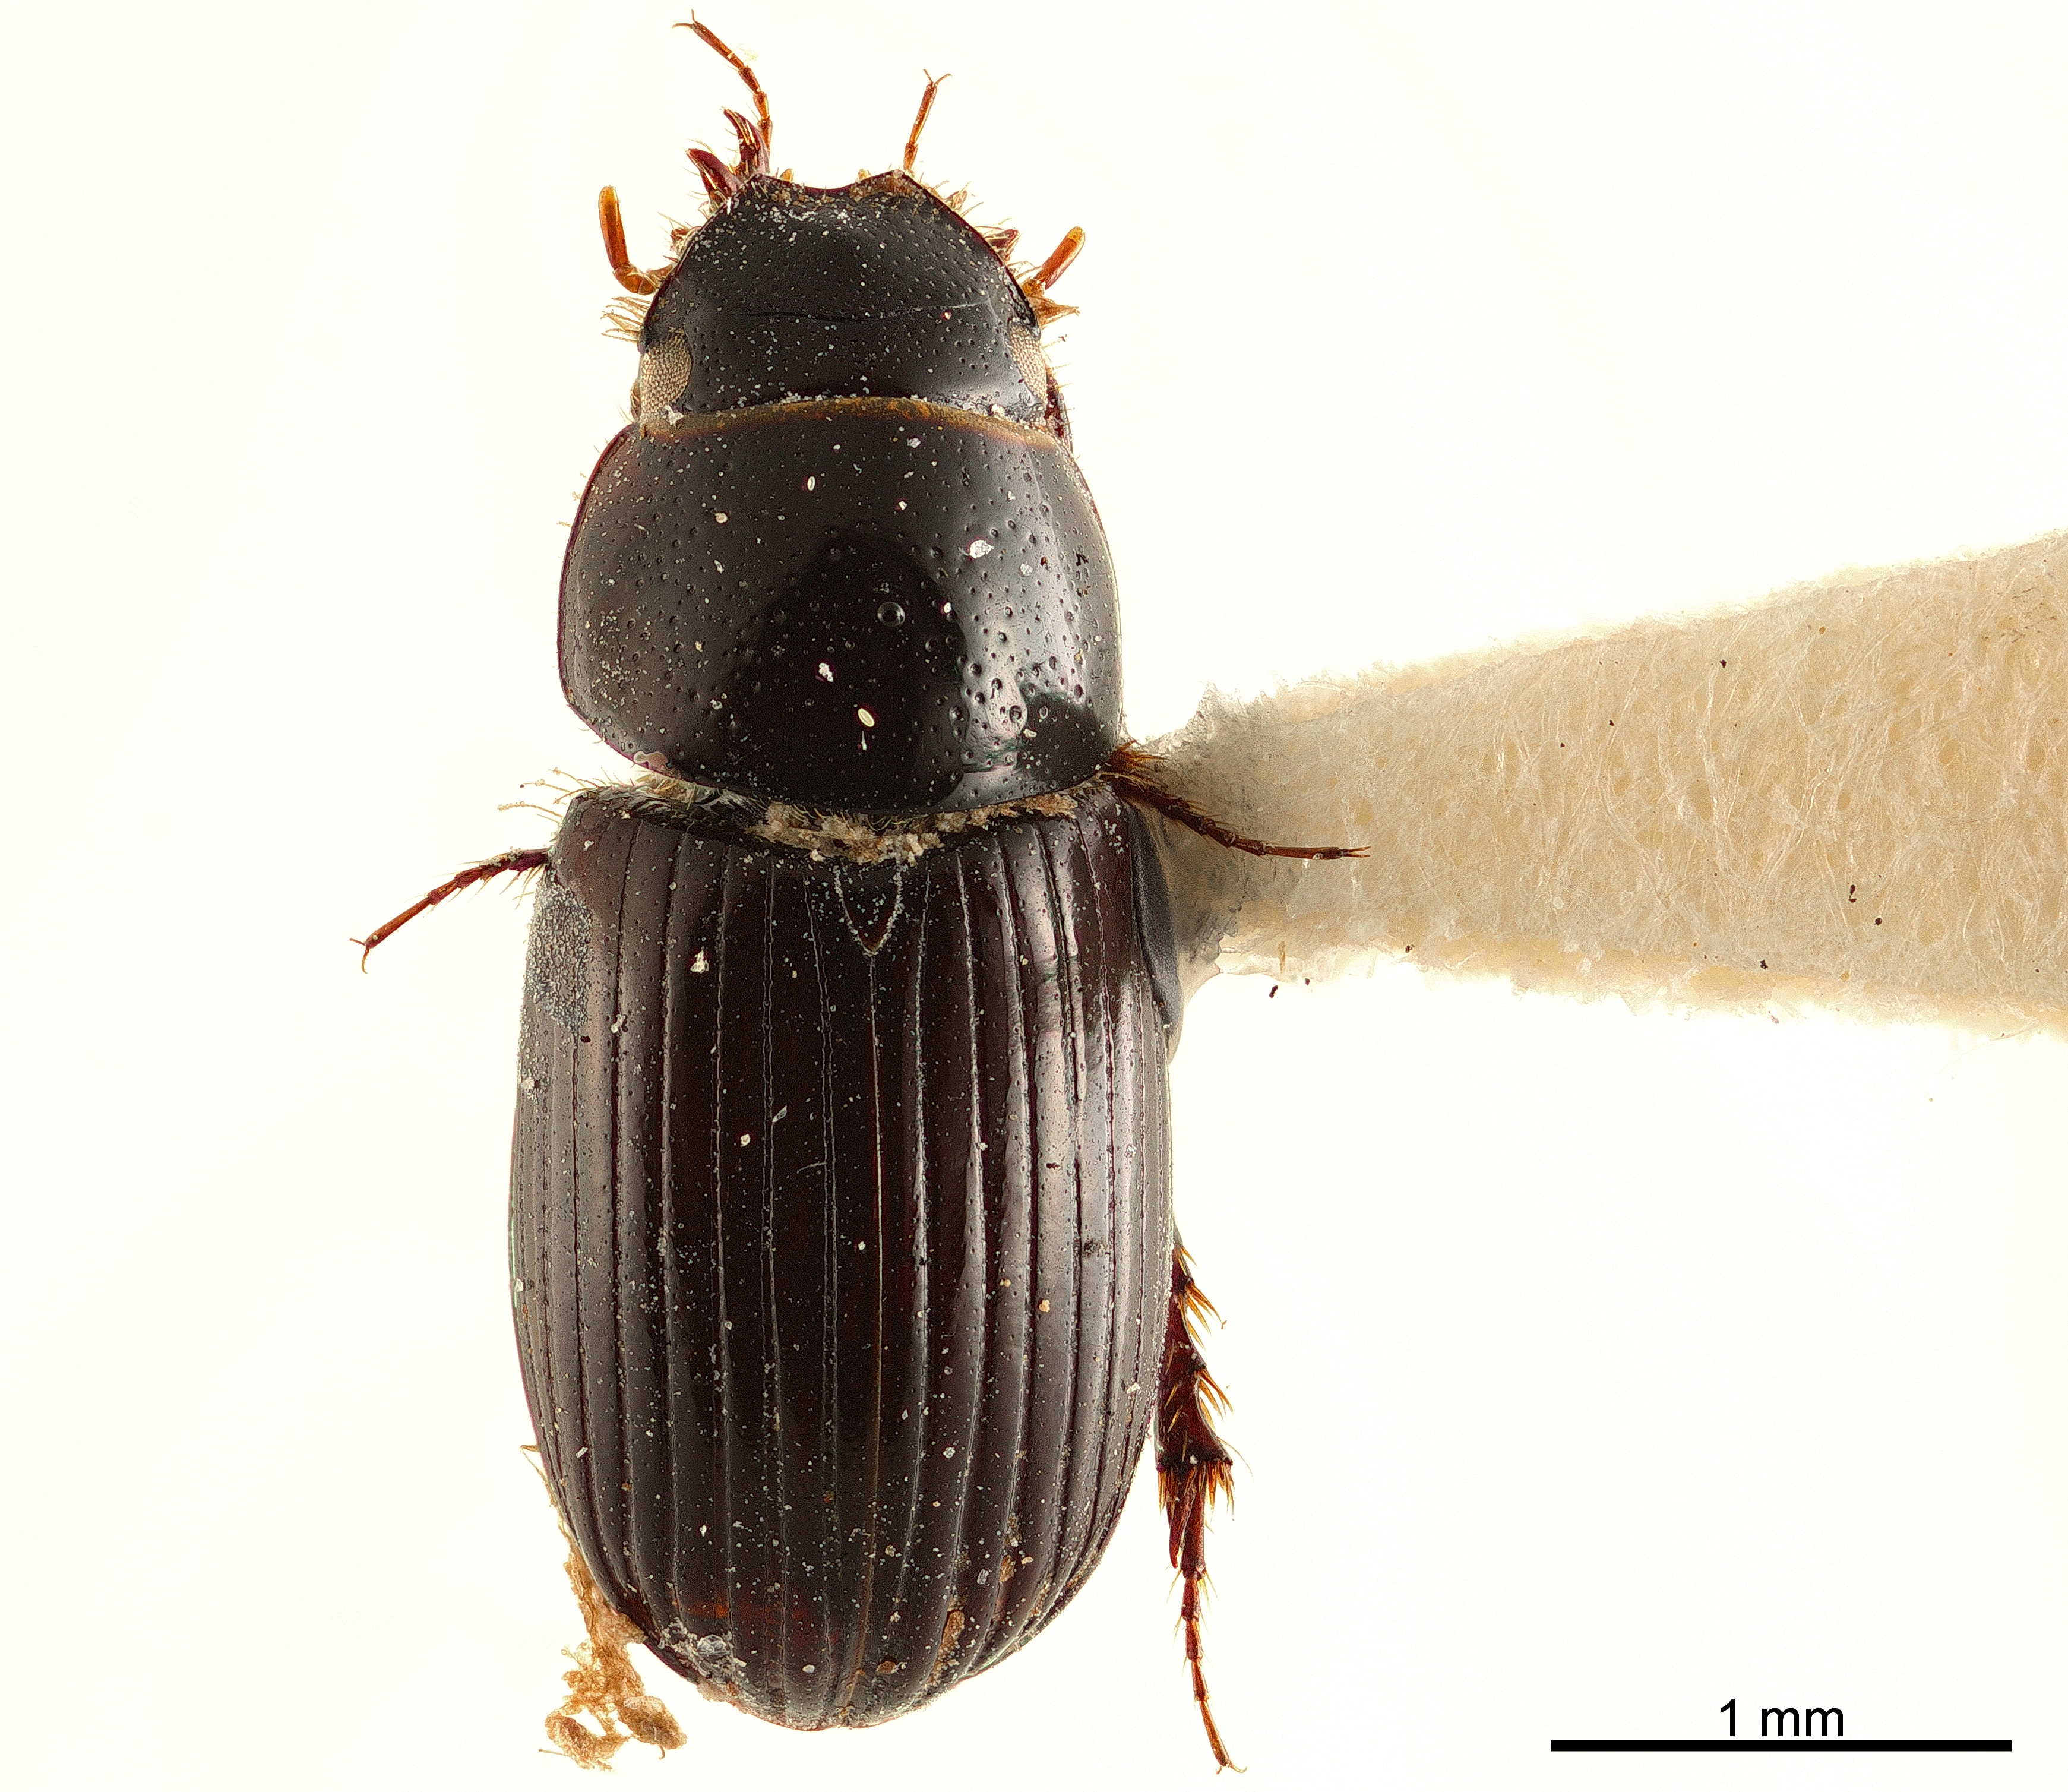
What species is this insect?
Plagiogonus clypeodentatus
